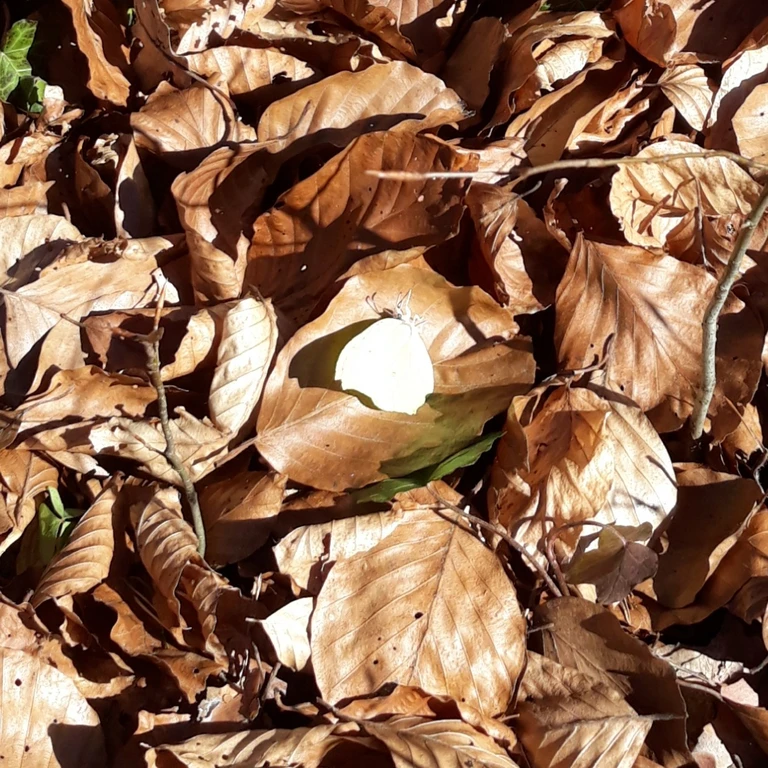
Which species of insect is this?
Gonepteryx rhamni
